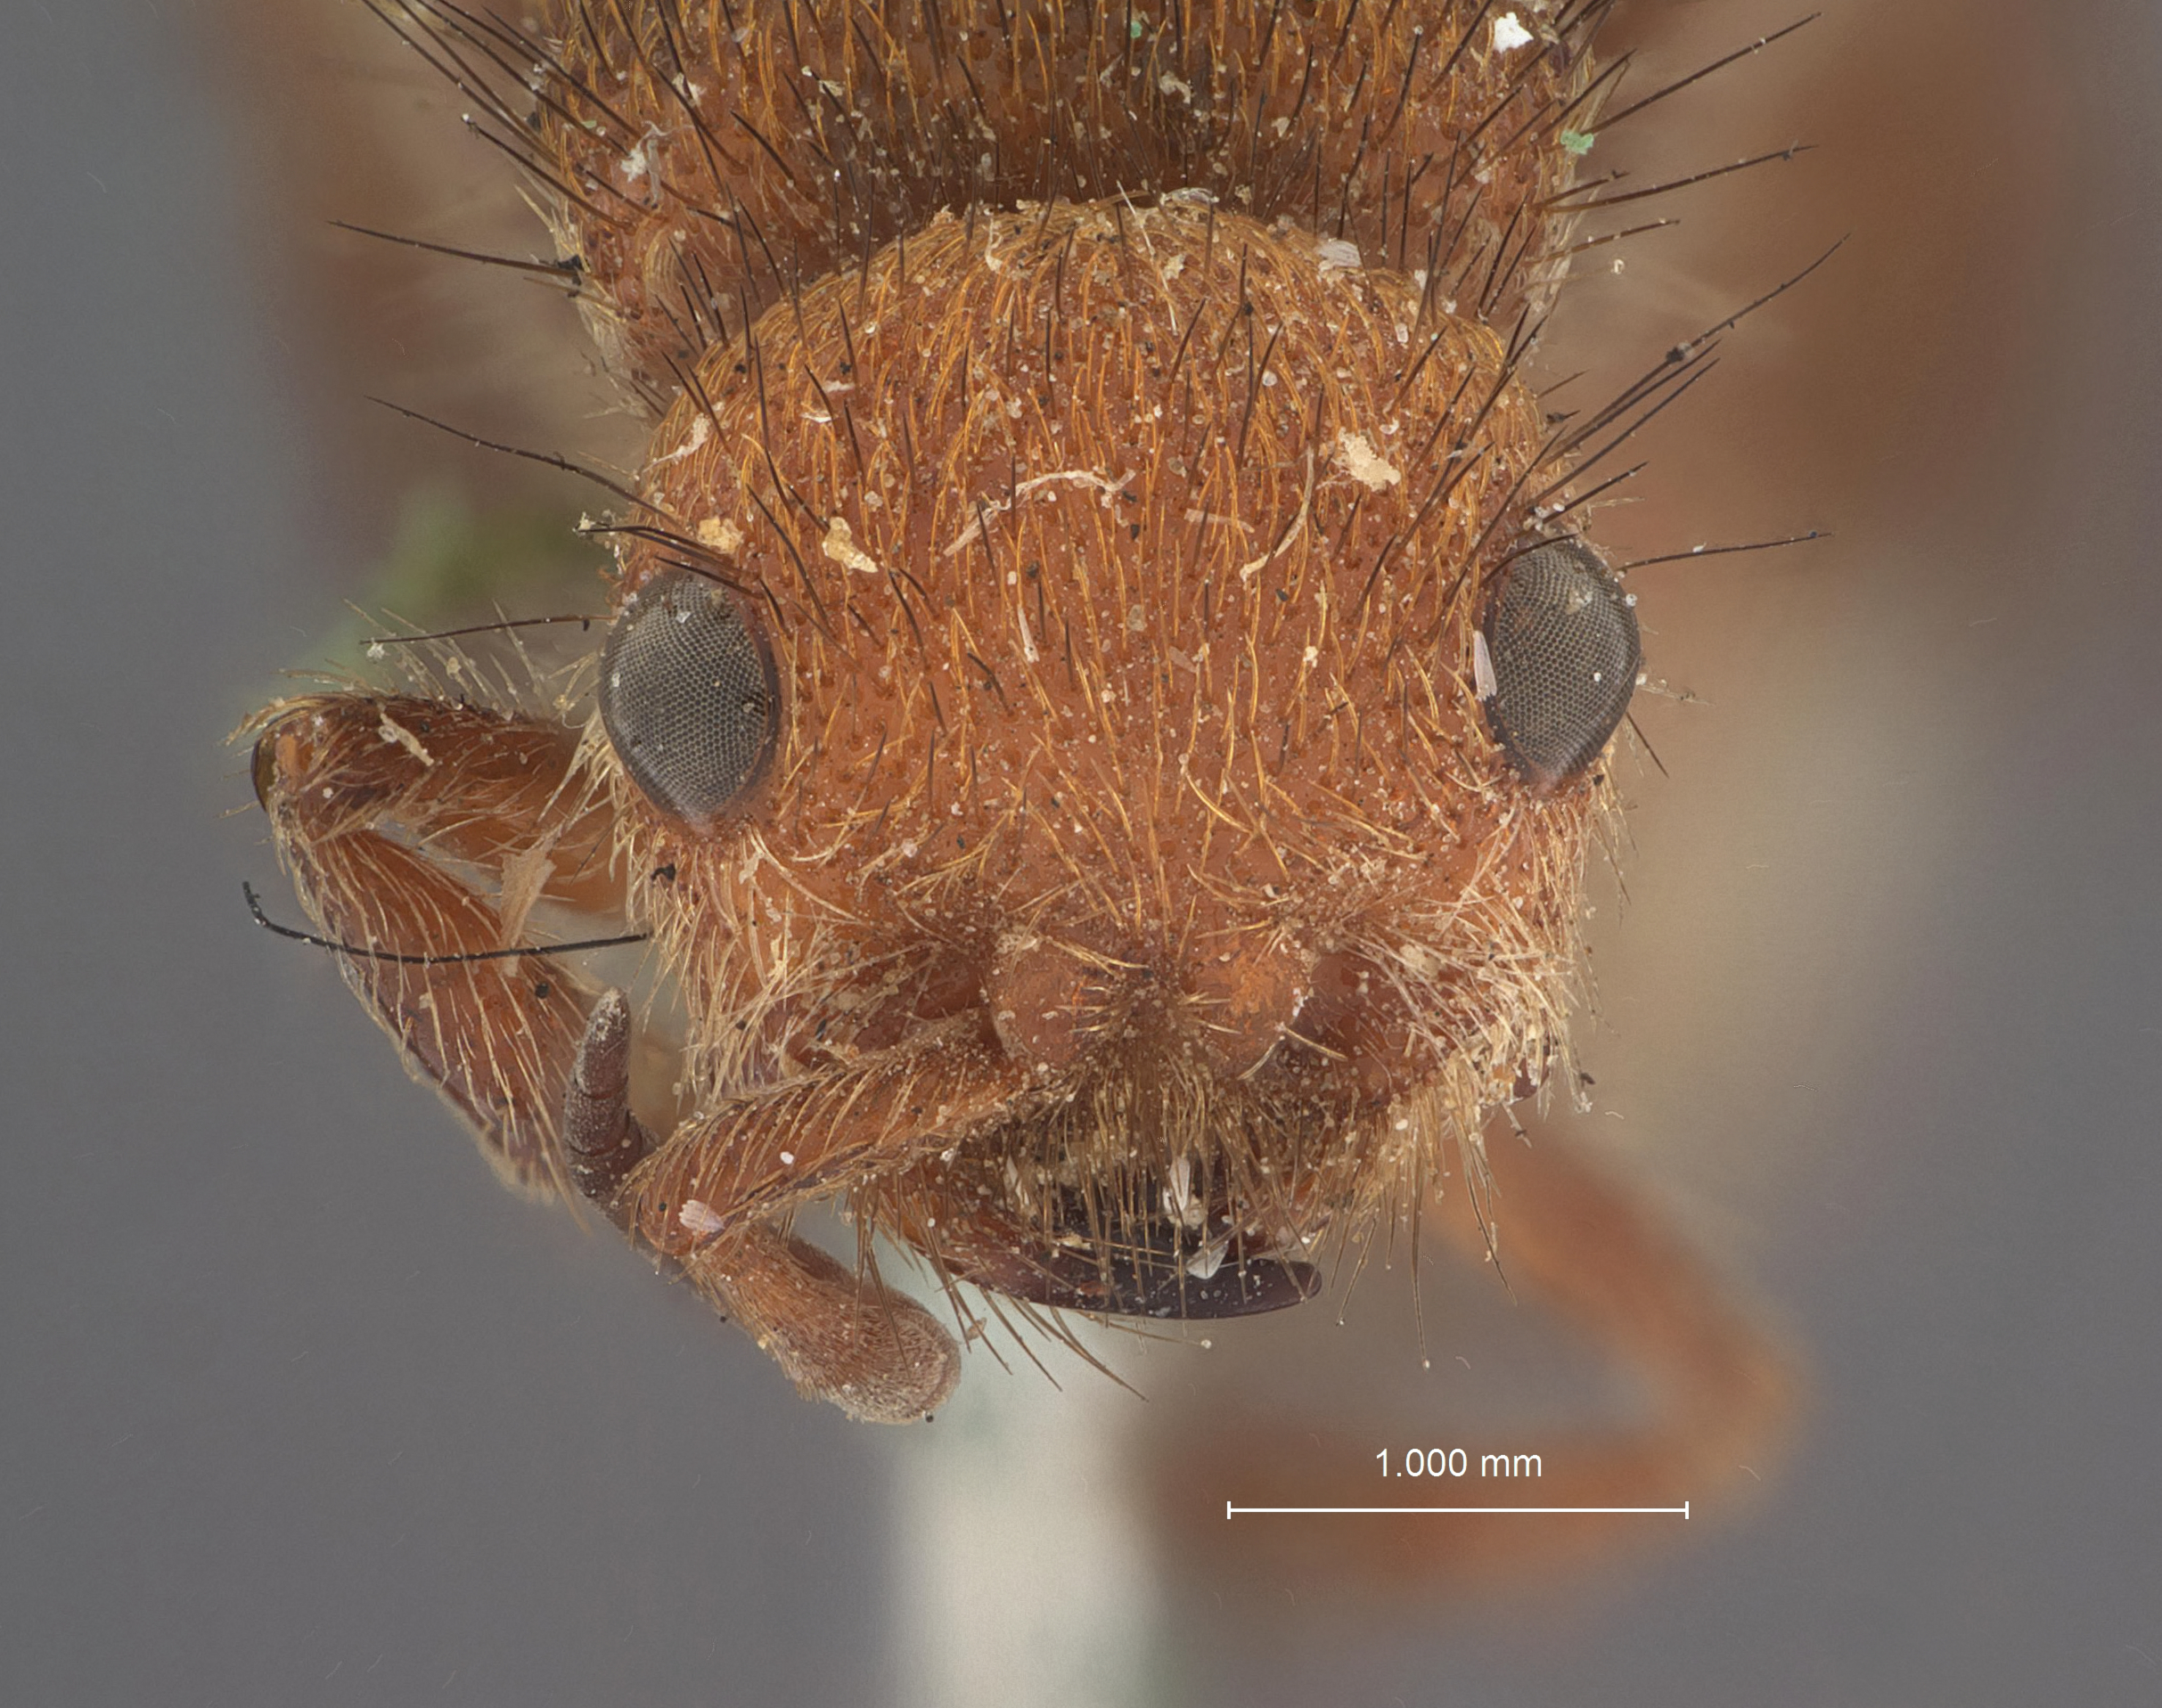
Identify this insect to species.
Dasymutilla blawa
